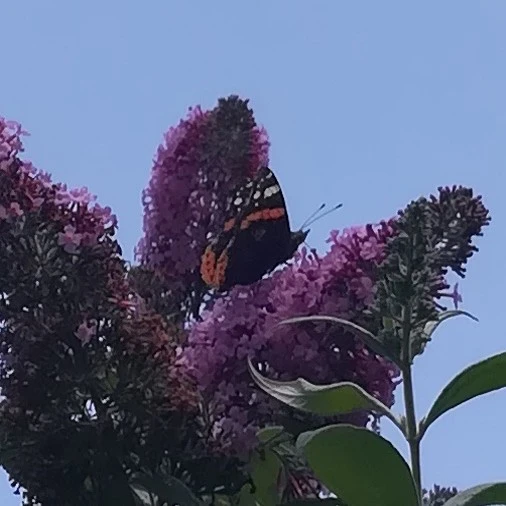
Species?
Vanessa atalanta
